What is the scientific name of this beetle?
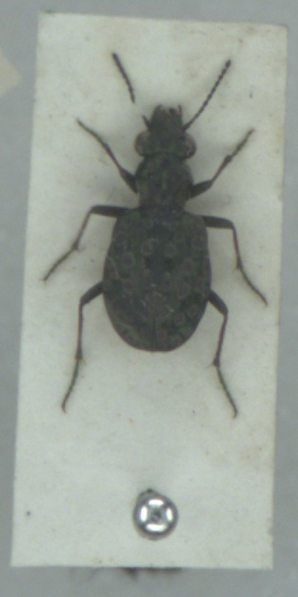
Elaphrus riparius
